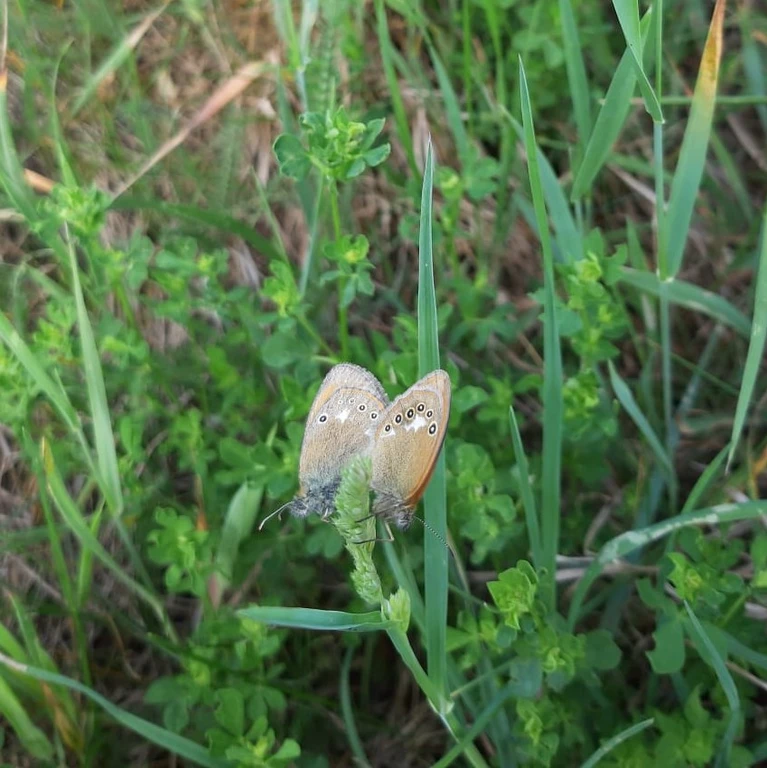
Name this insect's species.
Coenonympha glycerion (also Coenonympha iphis)
